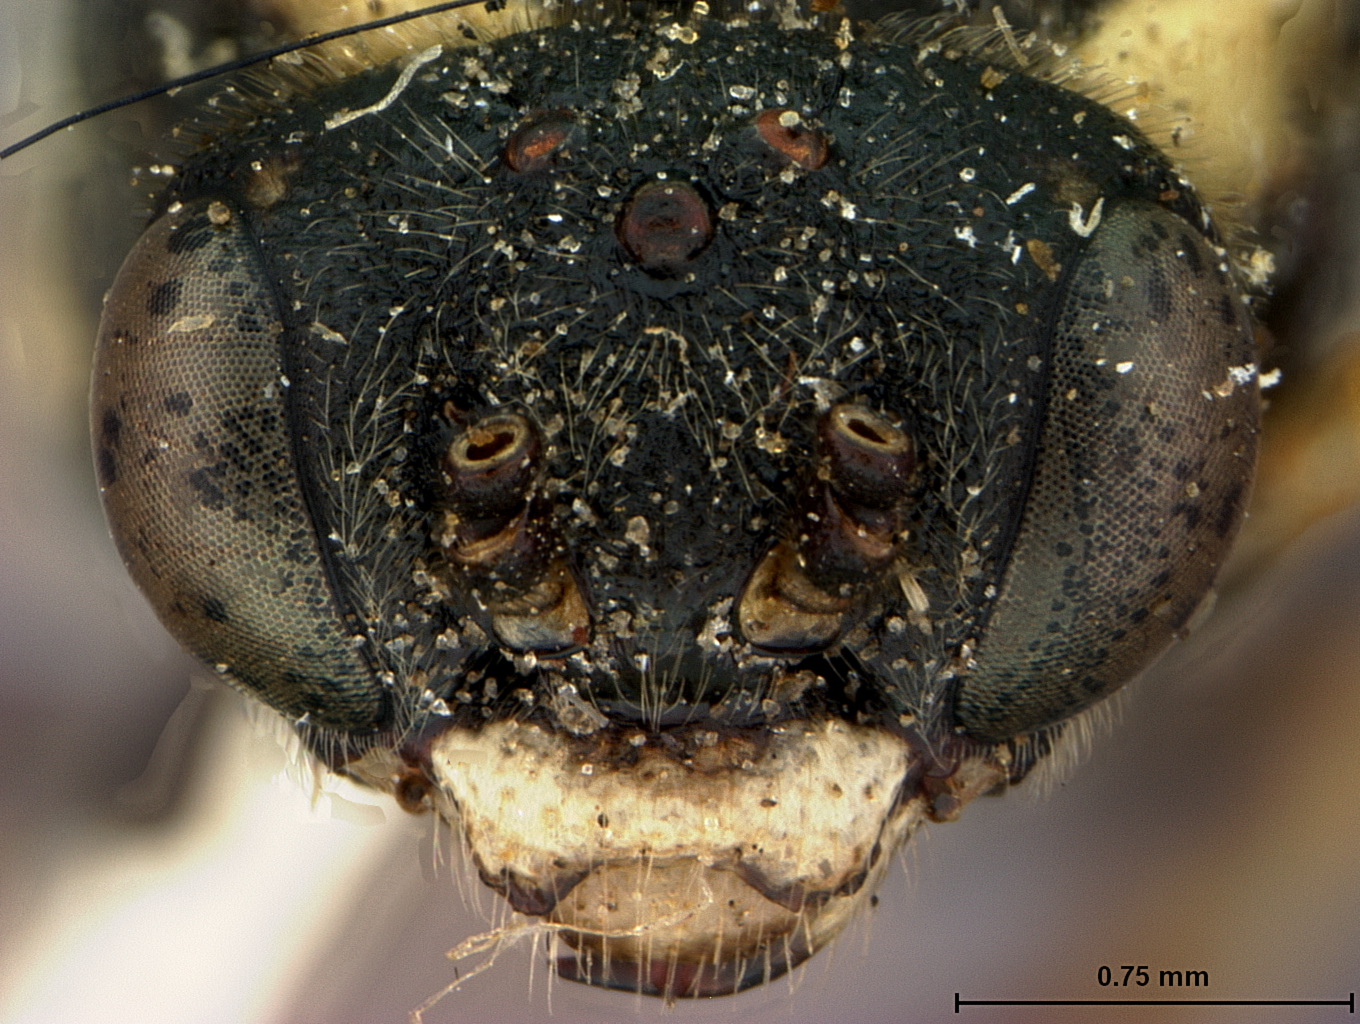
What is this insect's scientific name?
Macrophya sambuci
